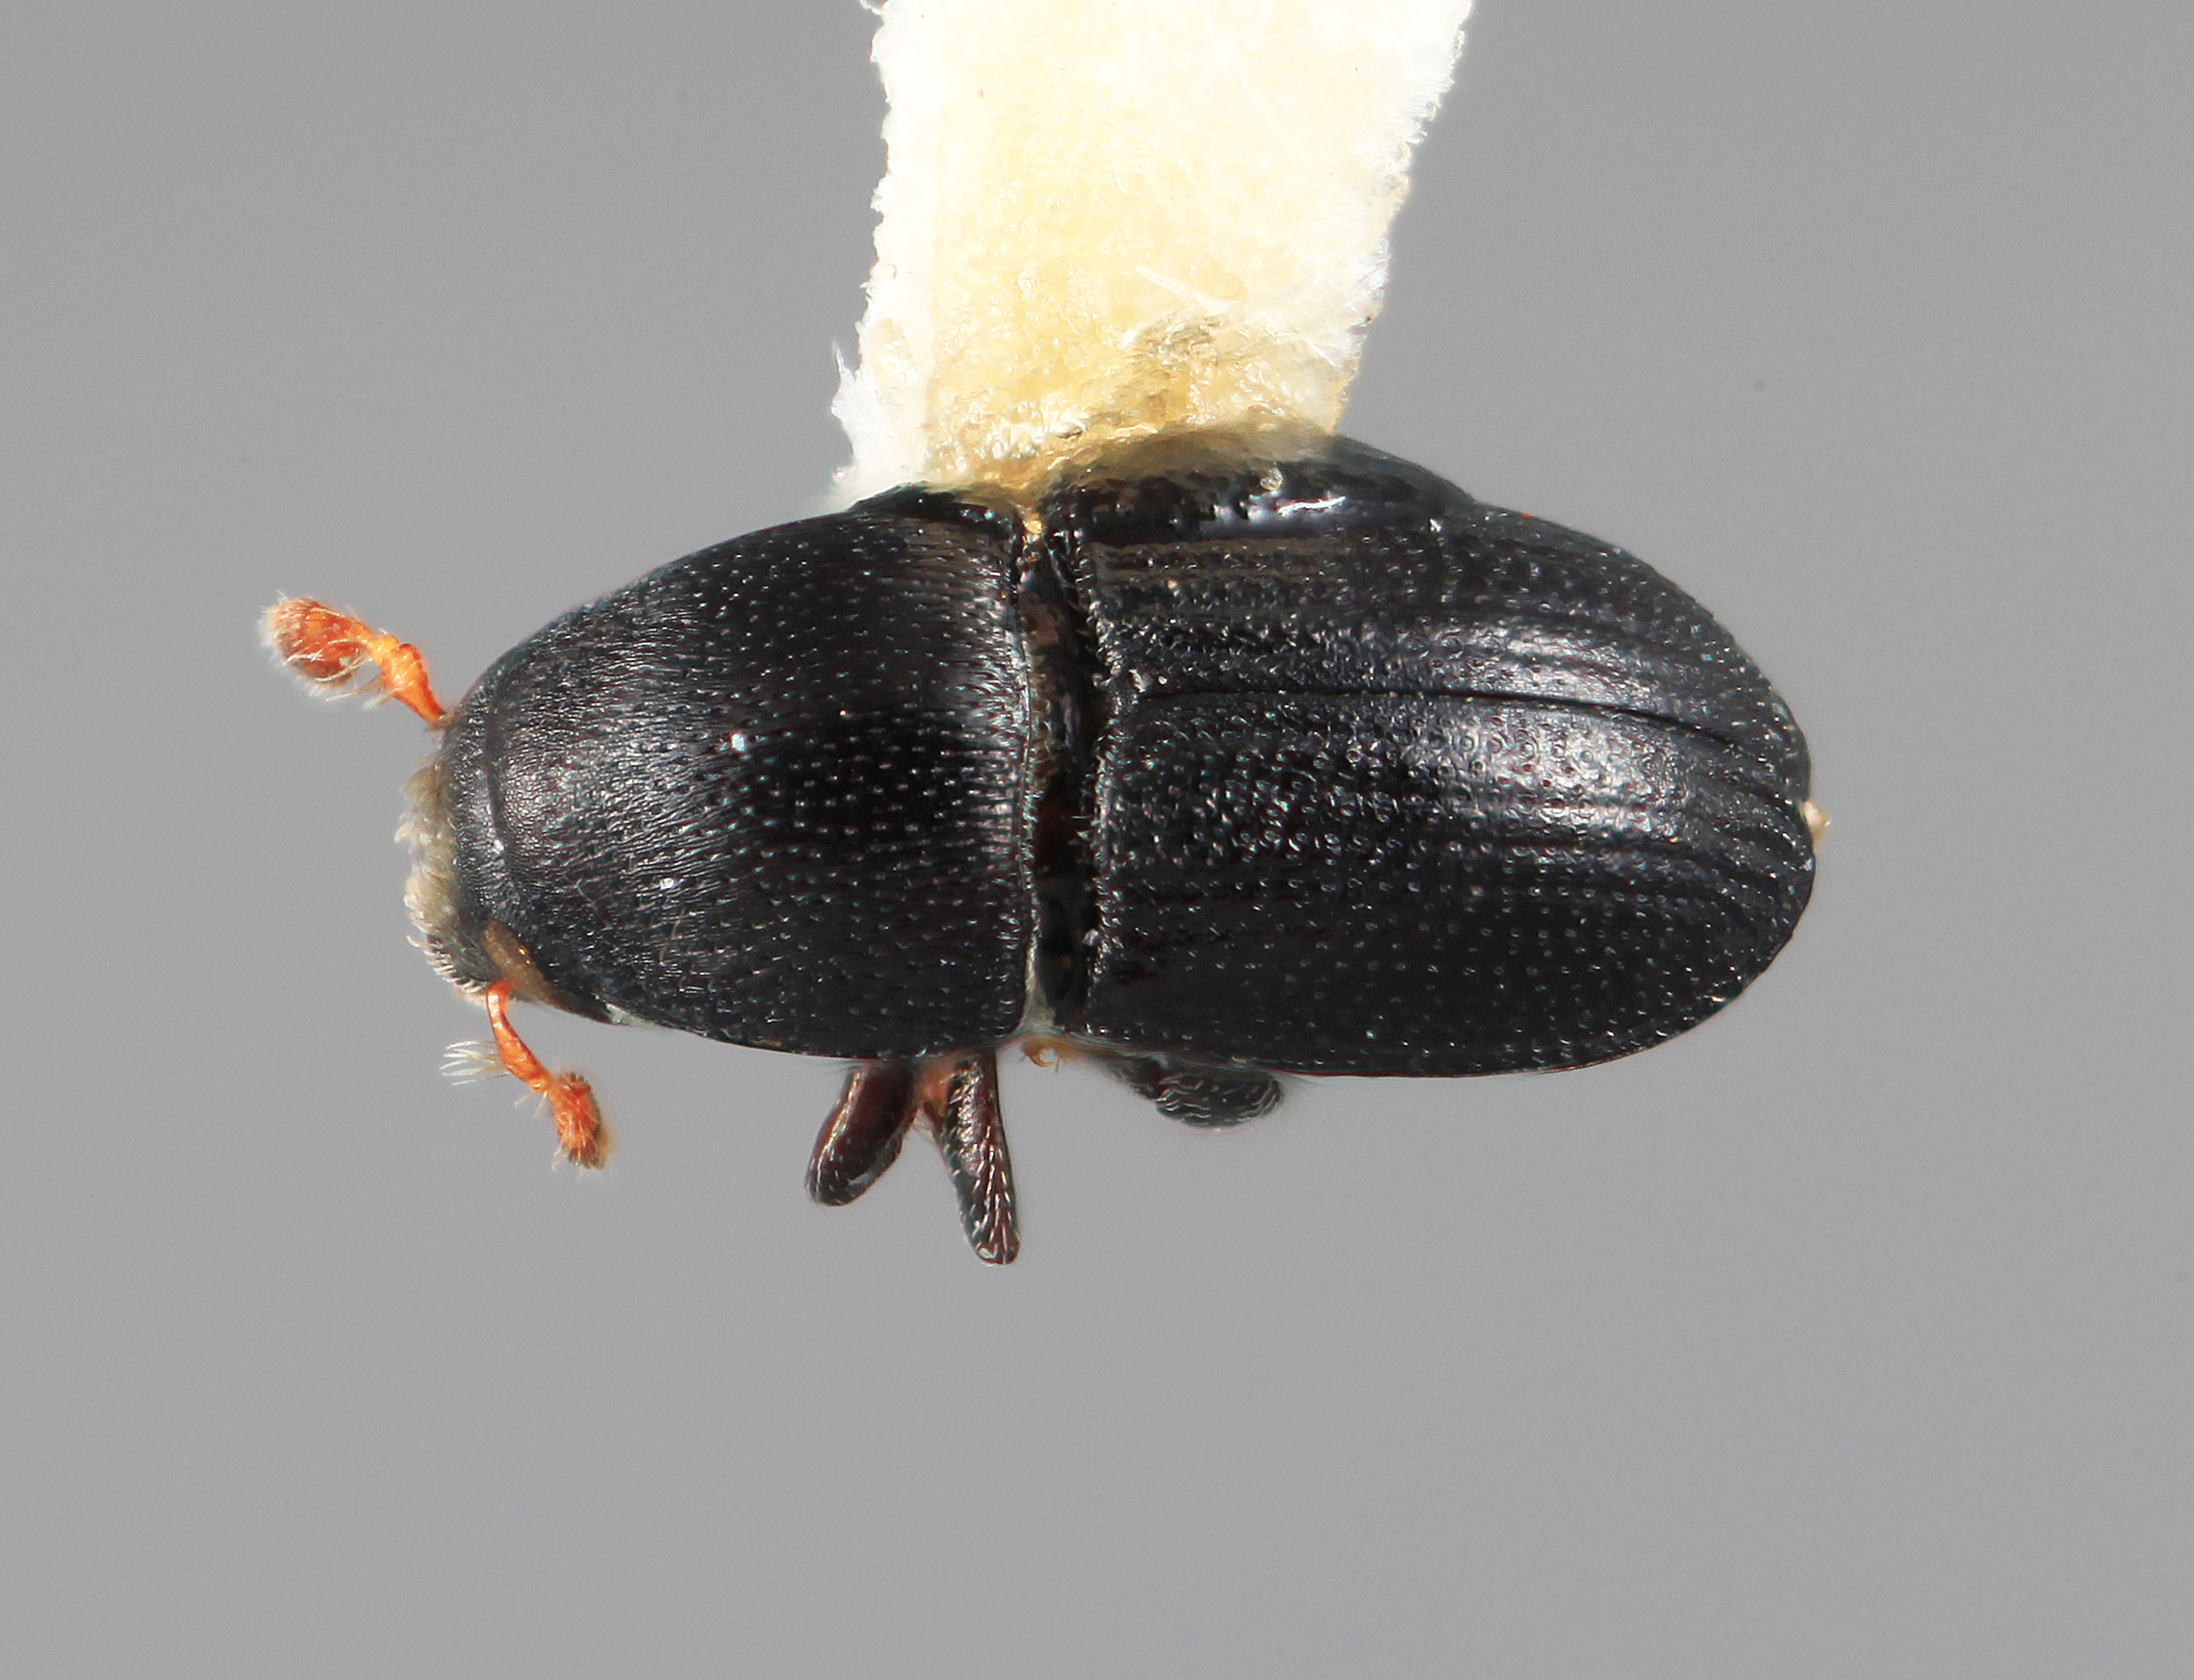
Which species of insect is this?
Cnemonyx vismiacolens
